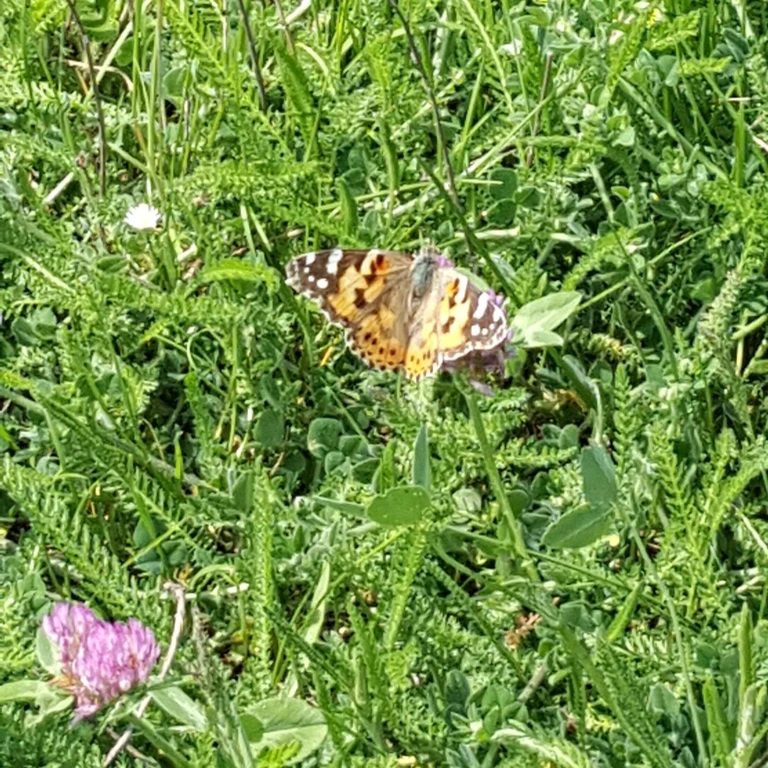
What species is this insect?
Vanessa cardui
